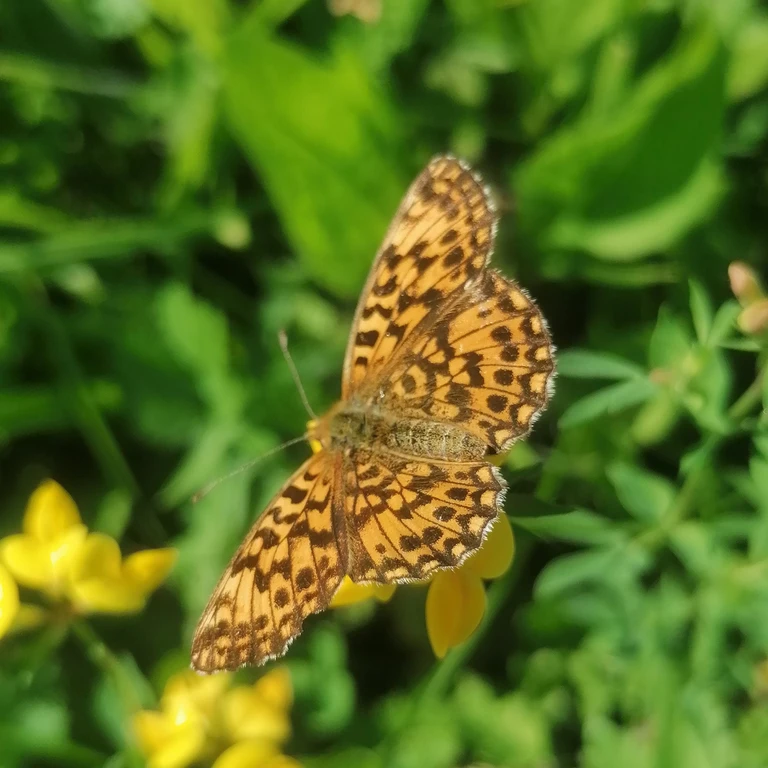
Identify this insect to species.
Boloria dia
